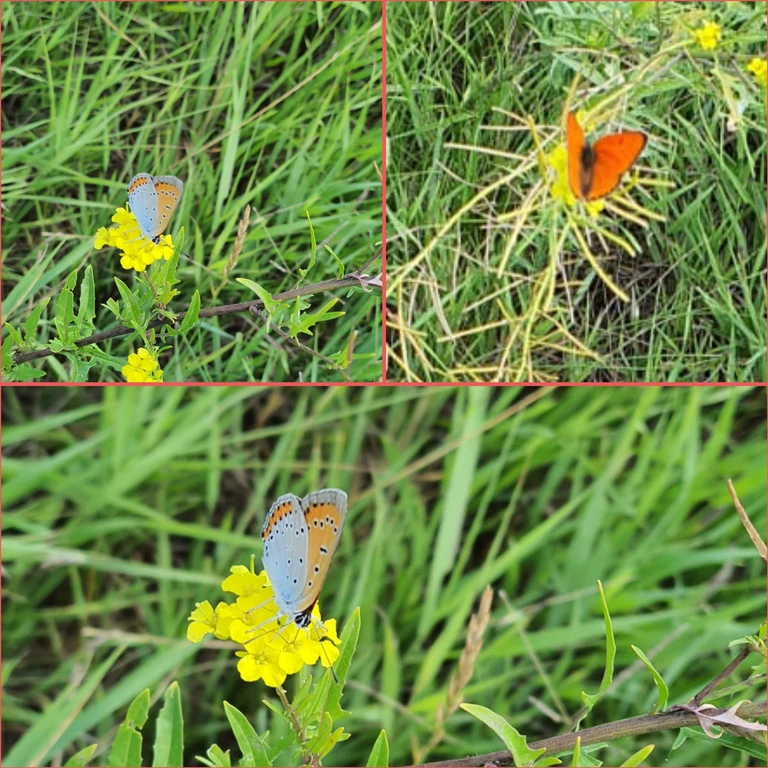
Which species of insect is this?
Lycaena dispar
